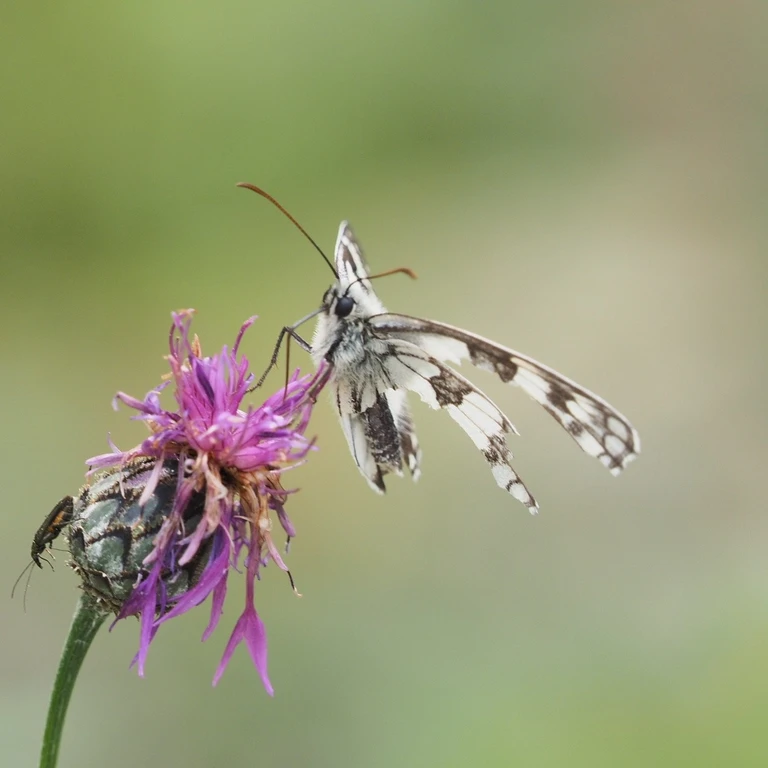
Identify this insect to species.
Melanargia galathea
